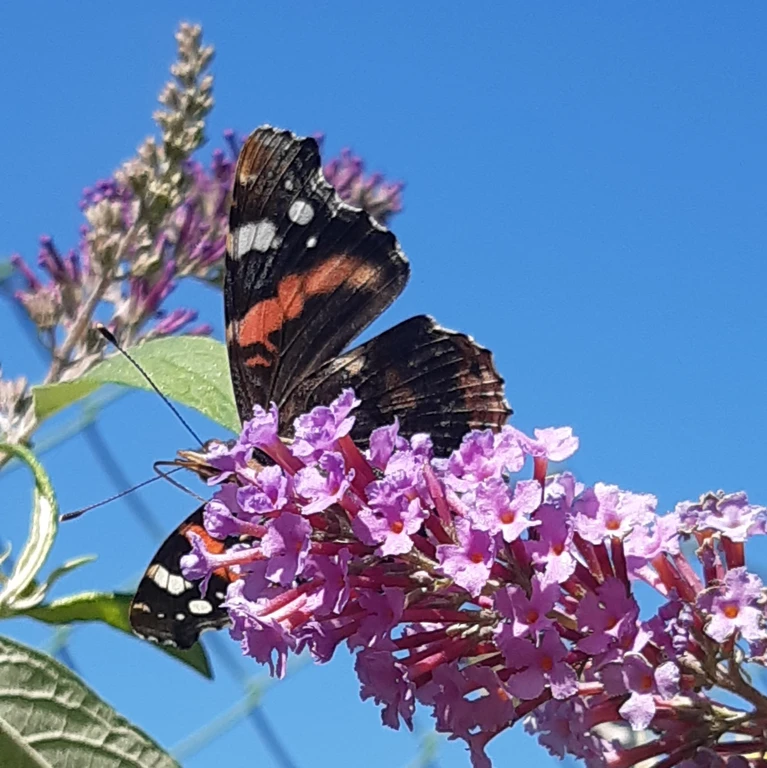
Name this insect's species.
Vanessa atalanta
